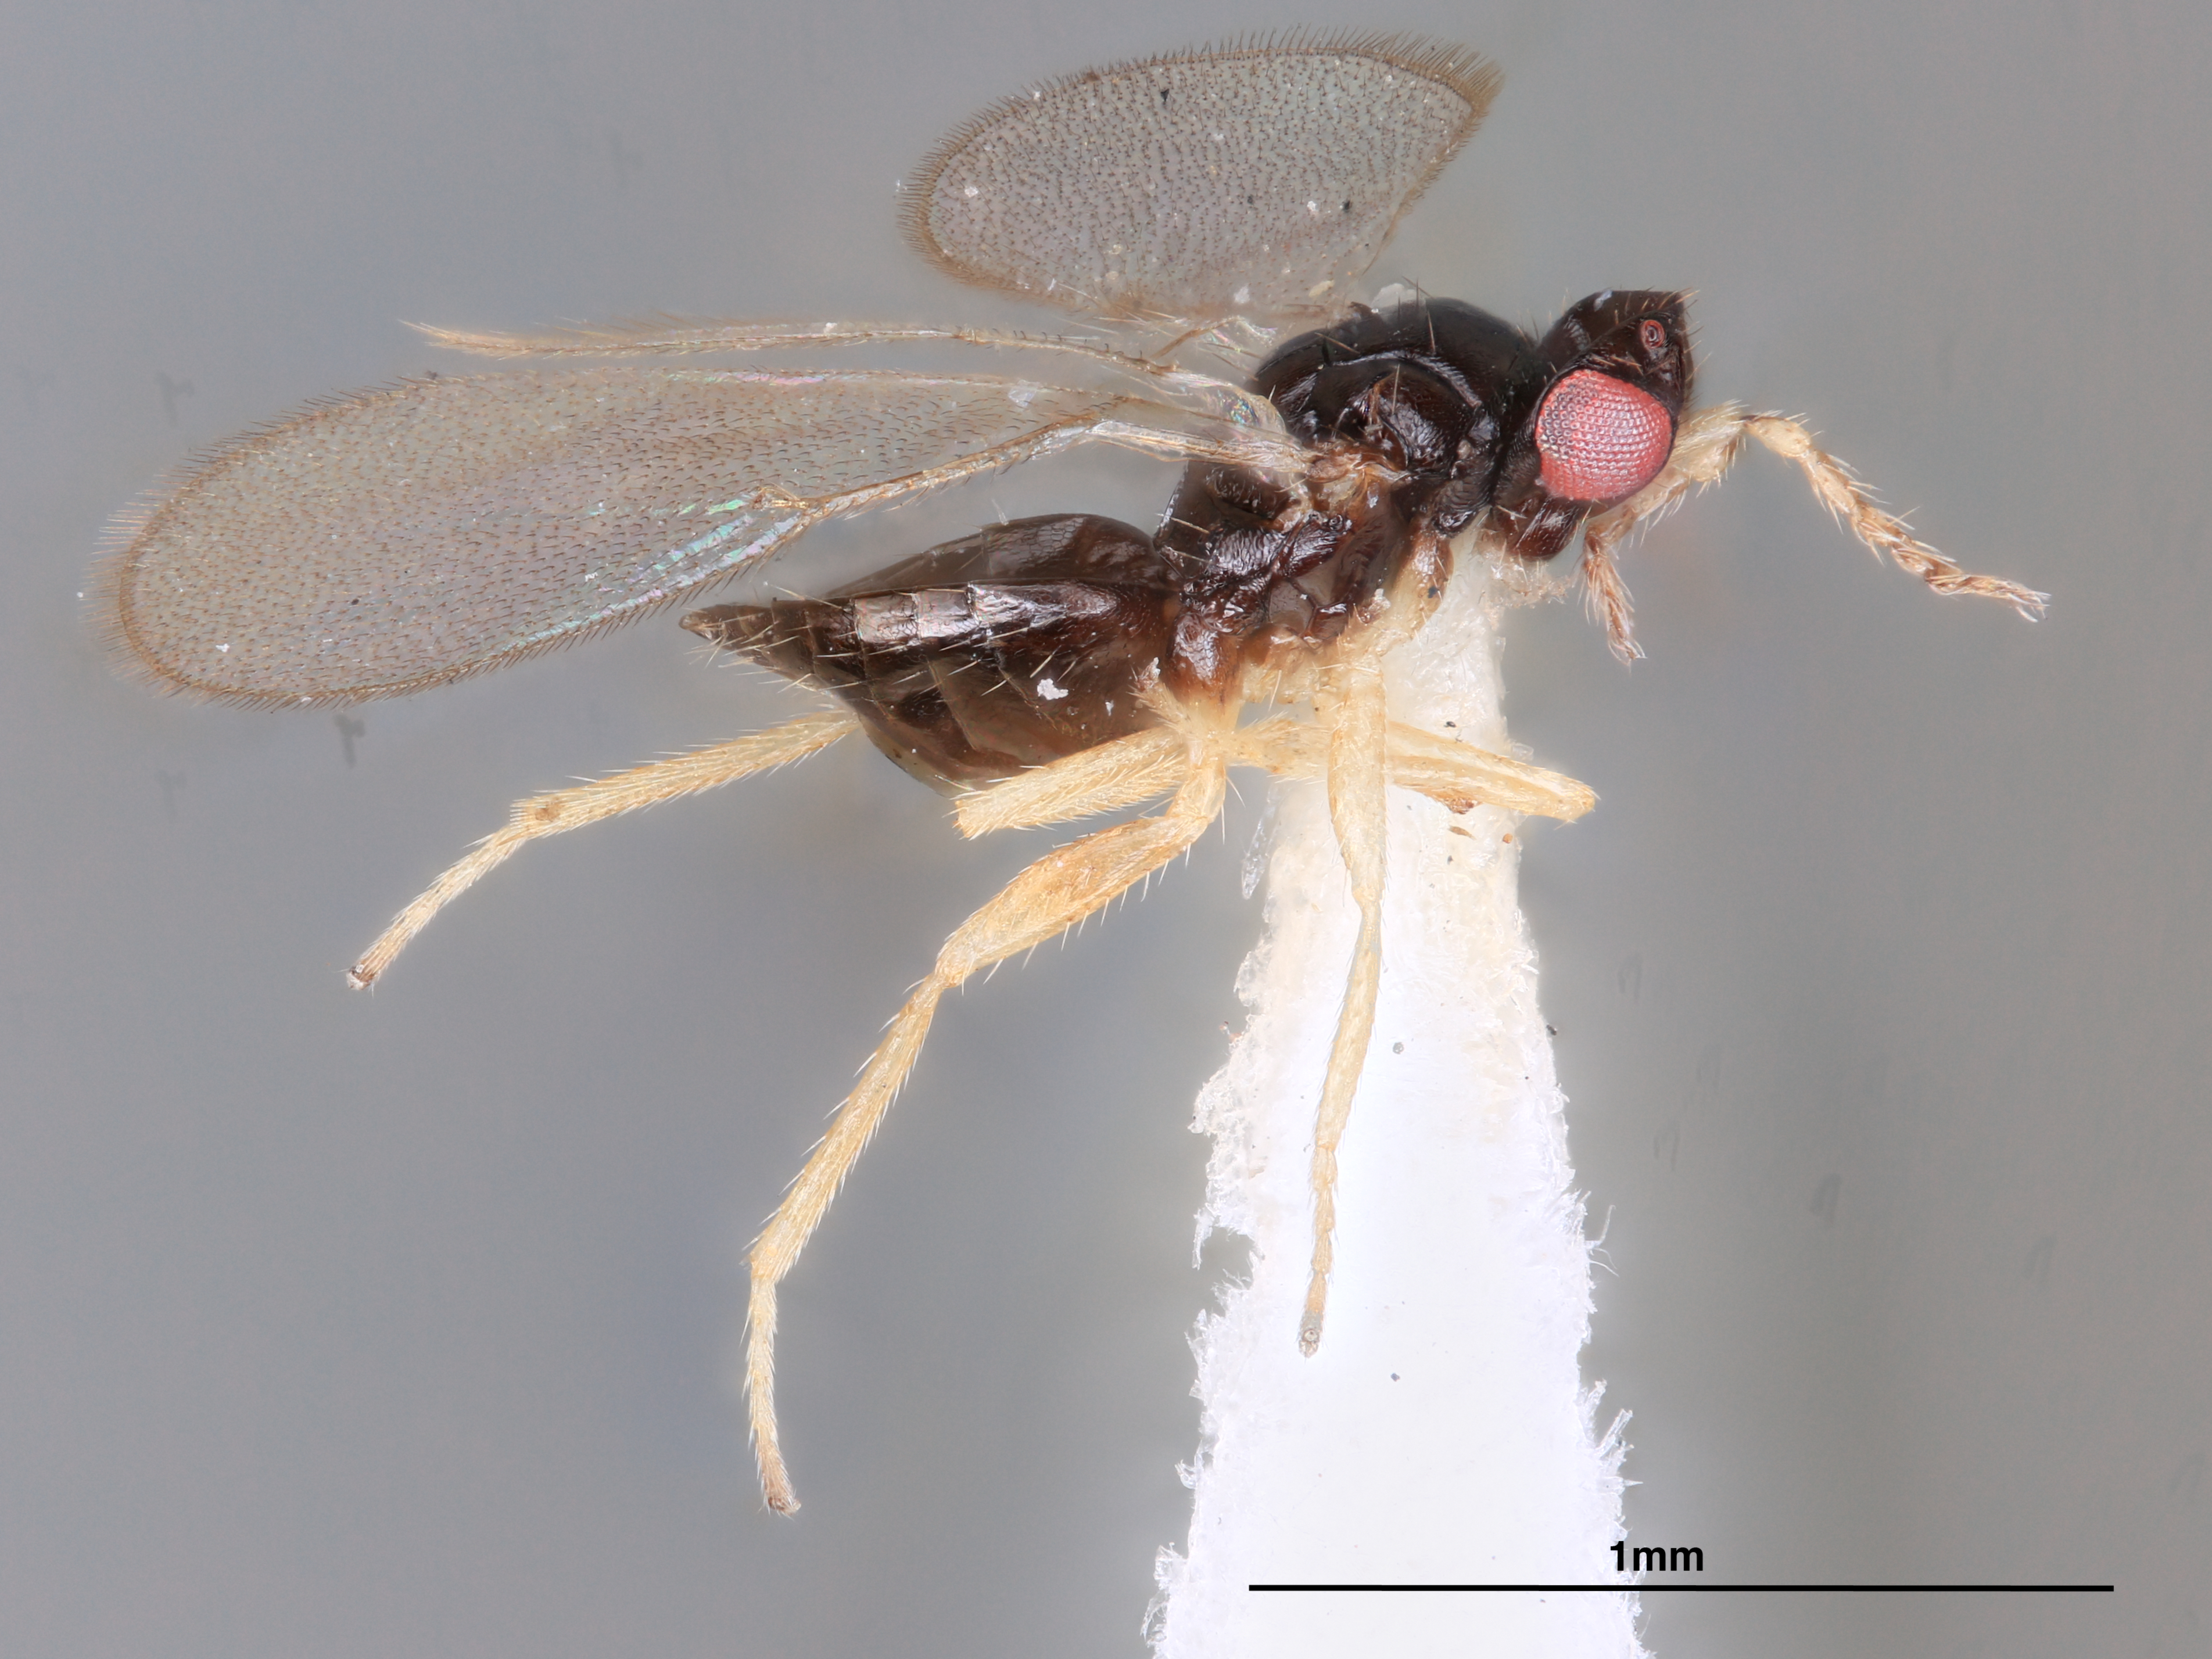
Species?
Tetrastichus dyrus
